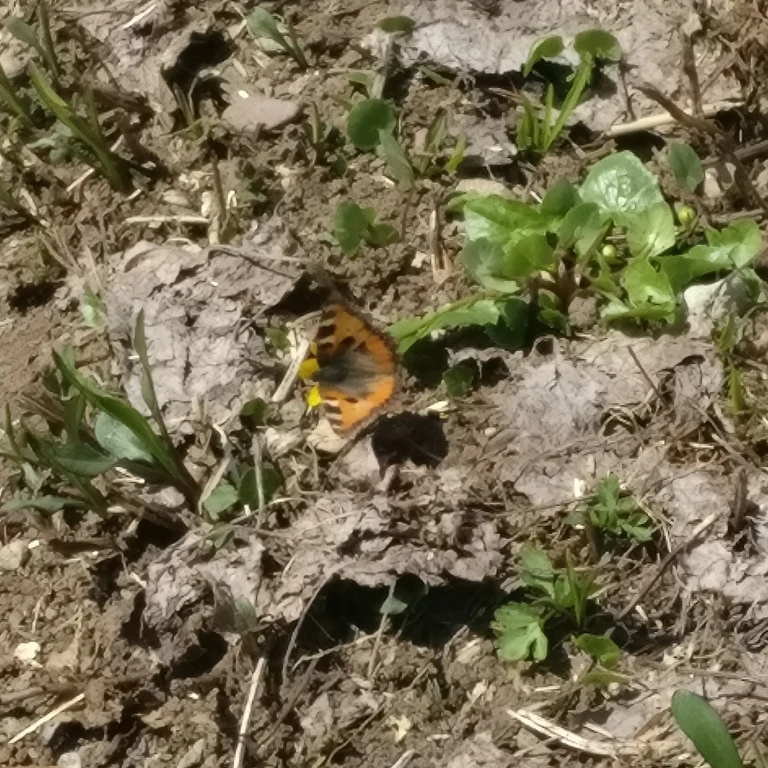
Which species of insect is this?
Aglais urticae
